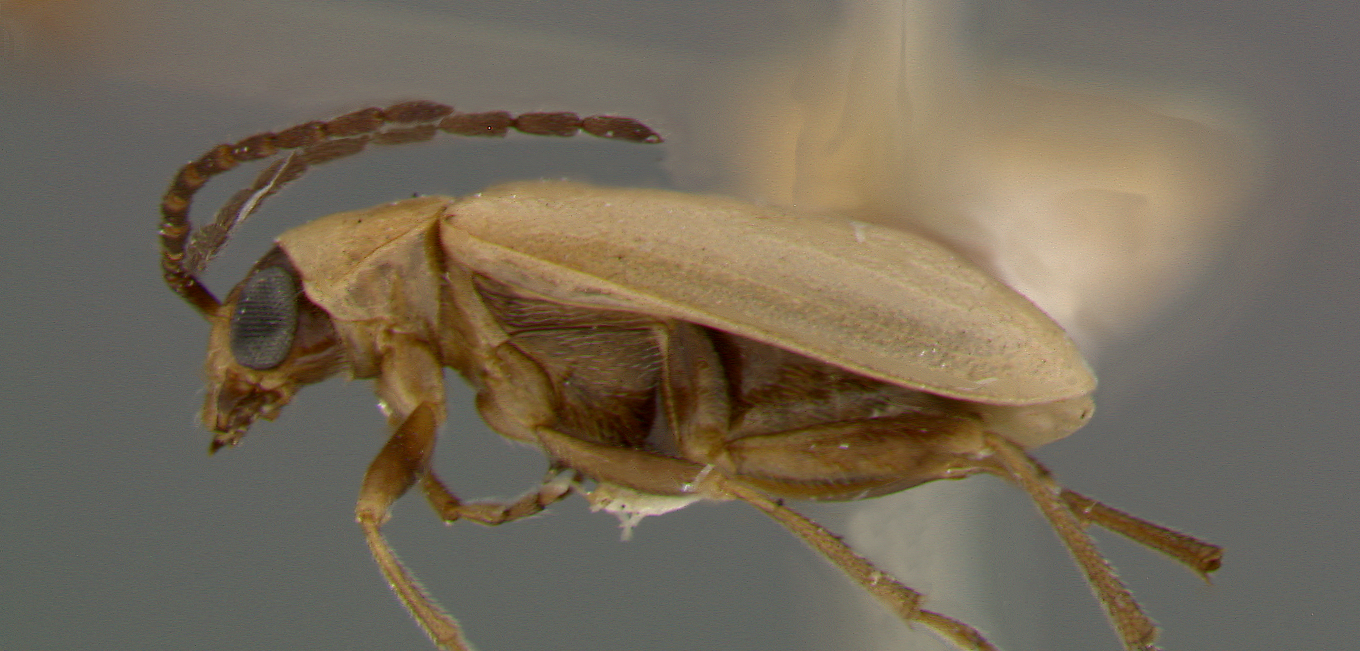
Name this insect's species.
Luperodes popenoei
